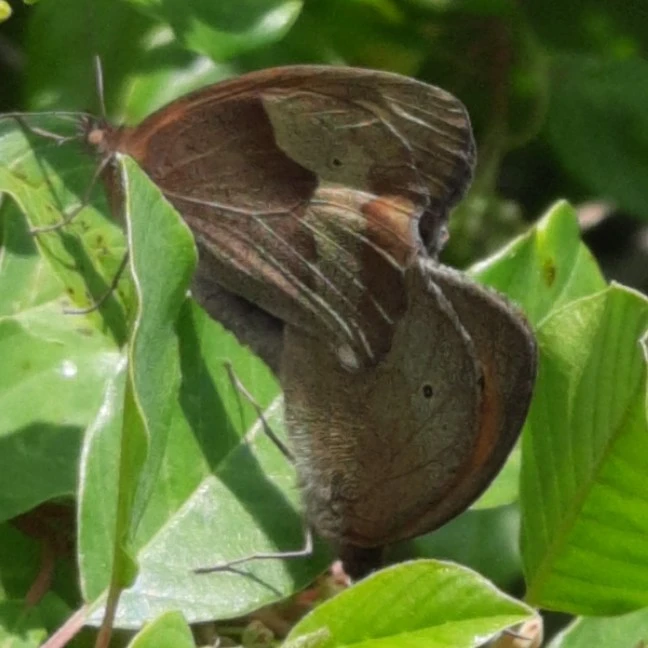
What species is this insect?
Maniola jurtina
